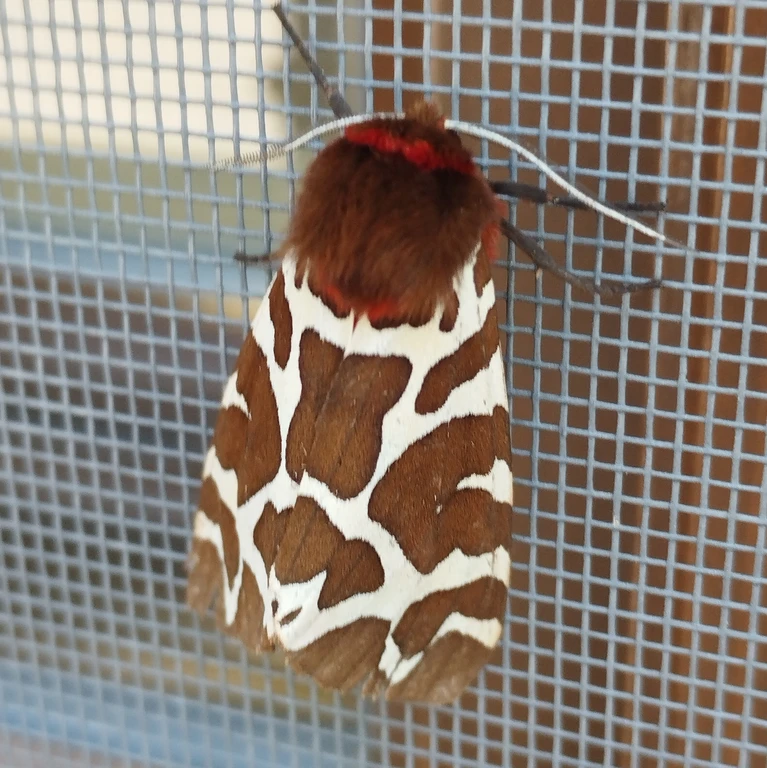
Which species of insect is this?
Arctia caja
